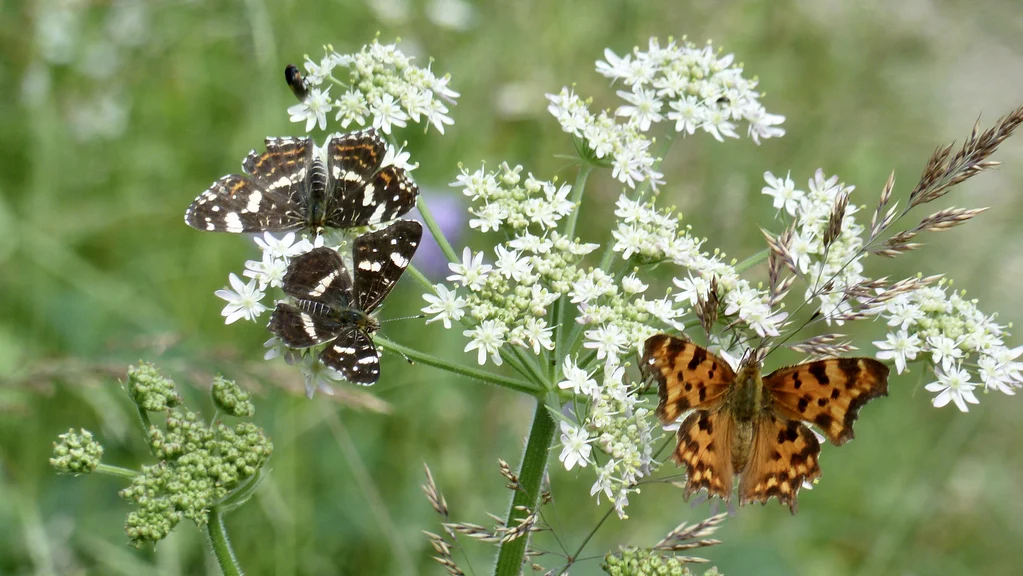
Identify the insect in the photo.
Araschnia levana
